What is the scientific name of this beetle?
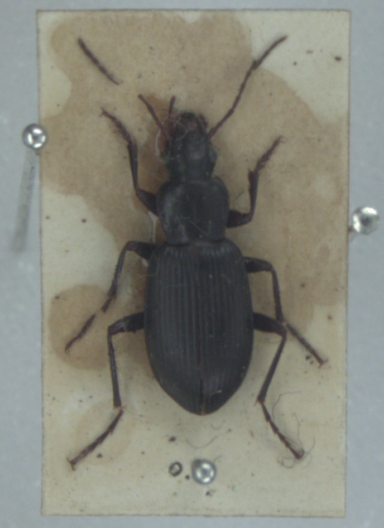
Laemostenus complanatus
